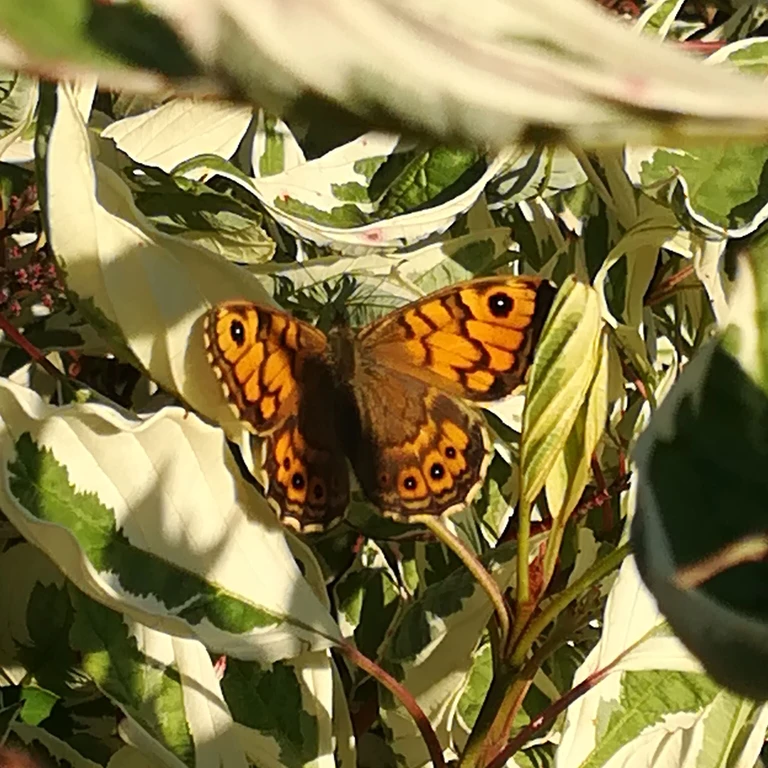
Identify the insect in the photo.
Lasiommata megera (also Pararge megera)
